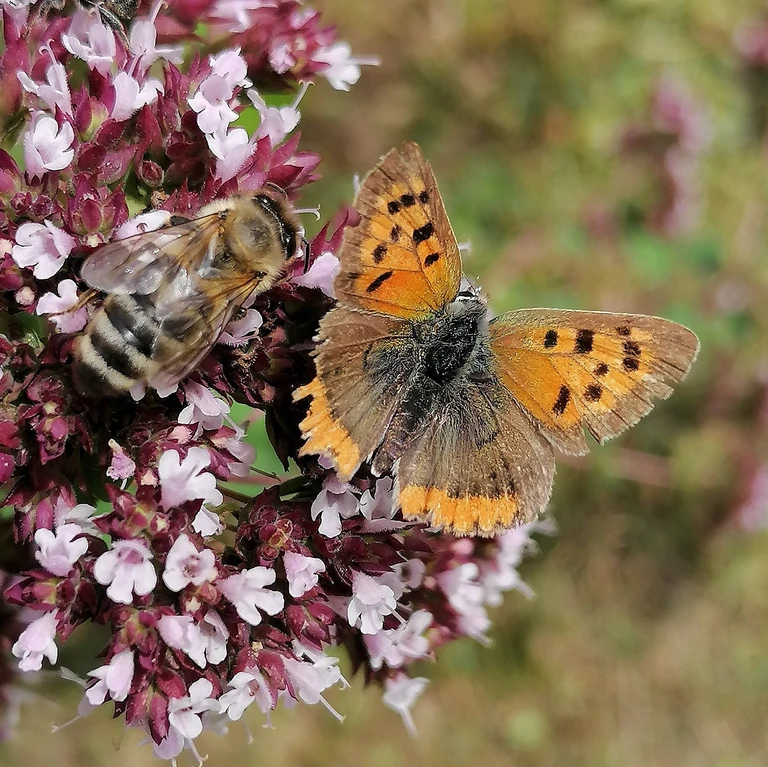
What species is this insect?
Lycaena phlaeas
